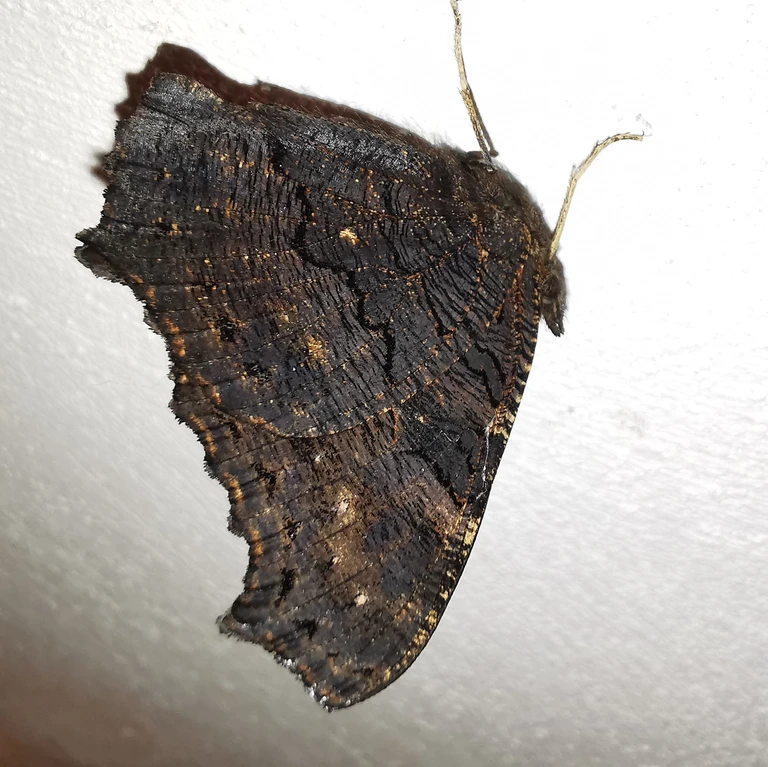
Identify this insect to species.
Aglais io
